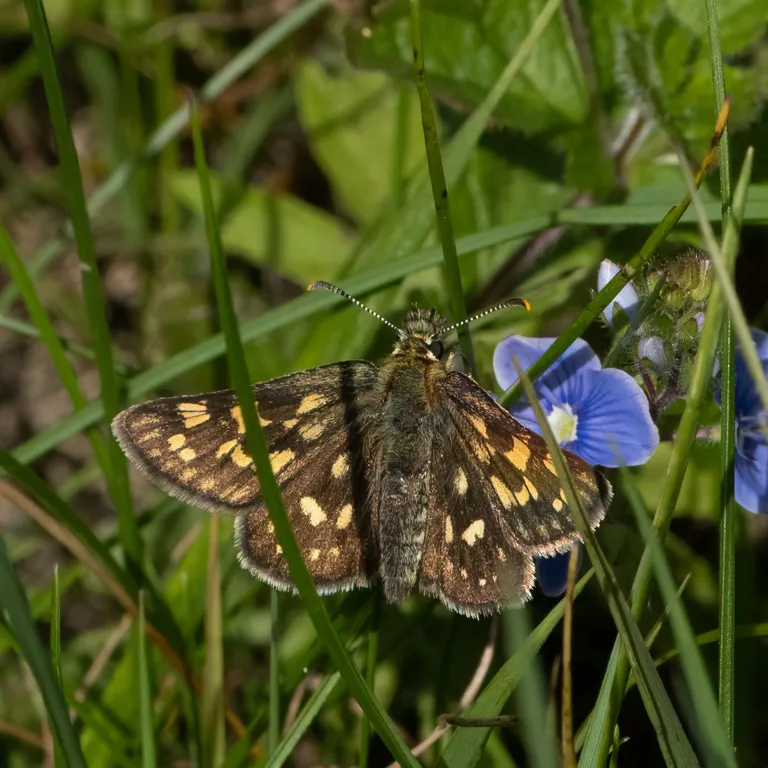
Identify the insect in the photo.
Carterocephalus palaemon
